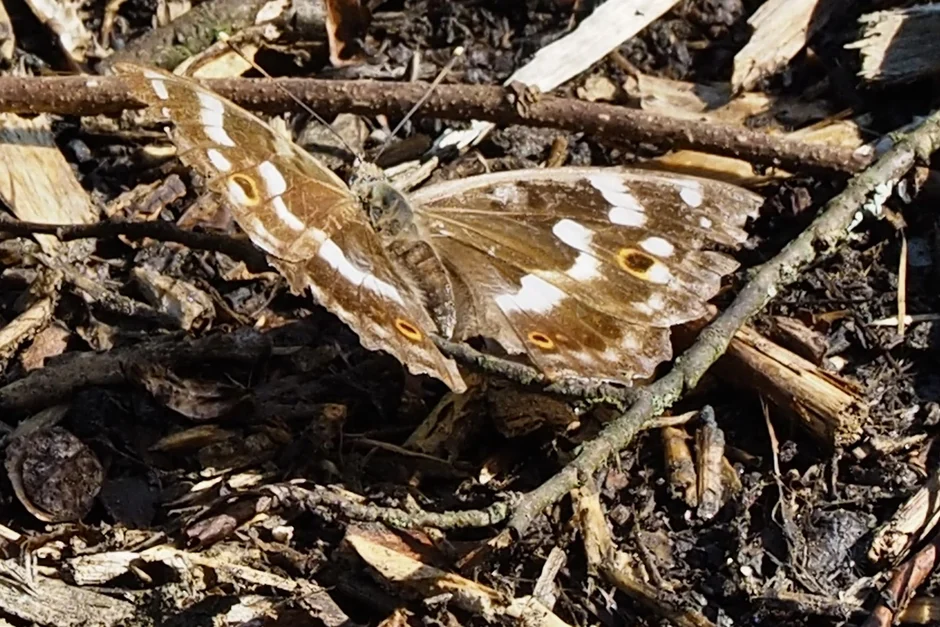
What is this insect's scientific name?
Apatura ilia
